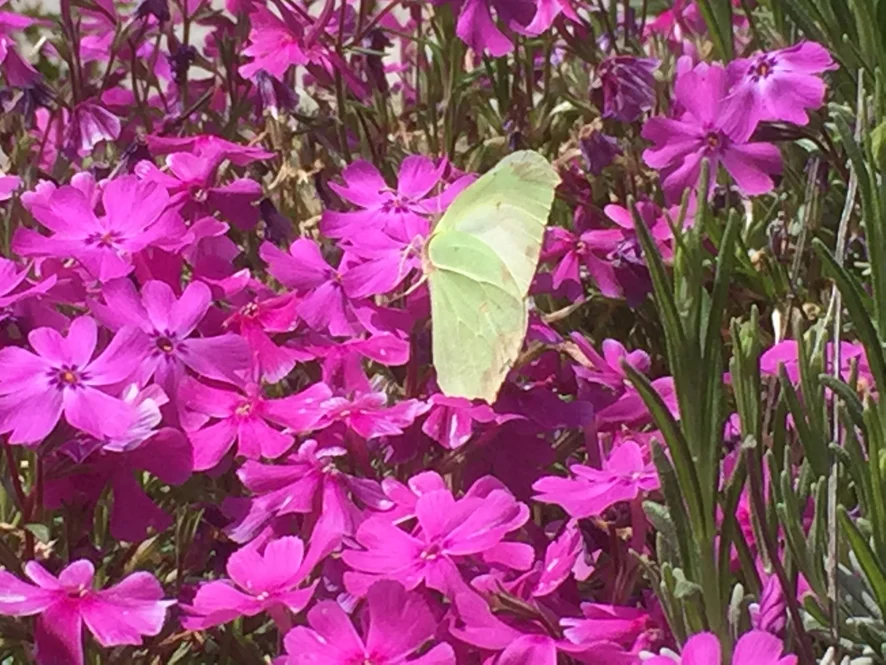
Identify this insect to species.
Gonepteryx rhamni
